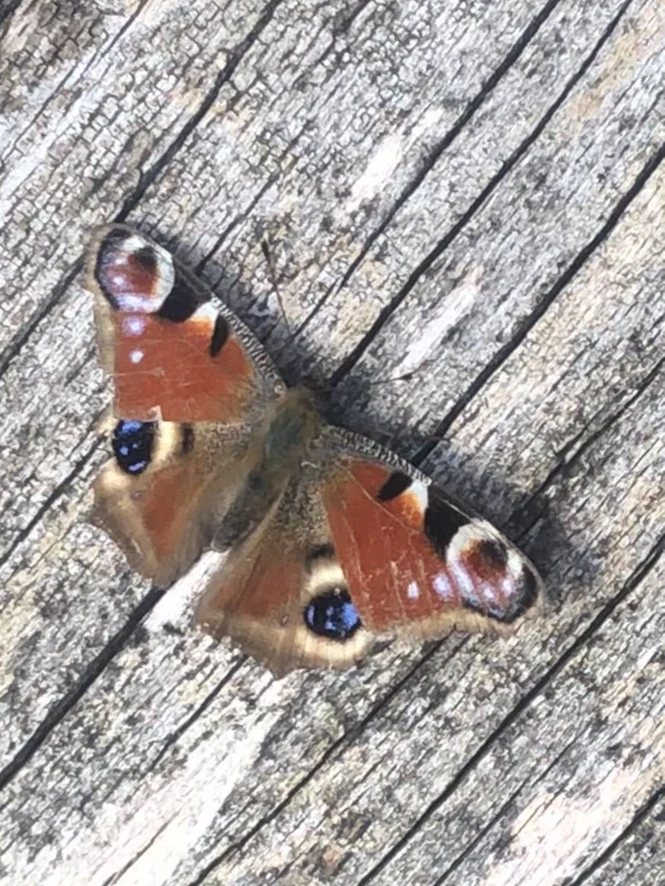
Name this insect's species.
Aglais io
